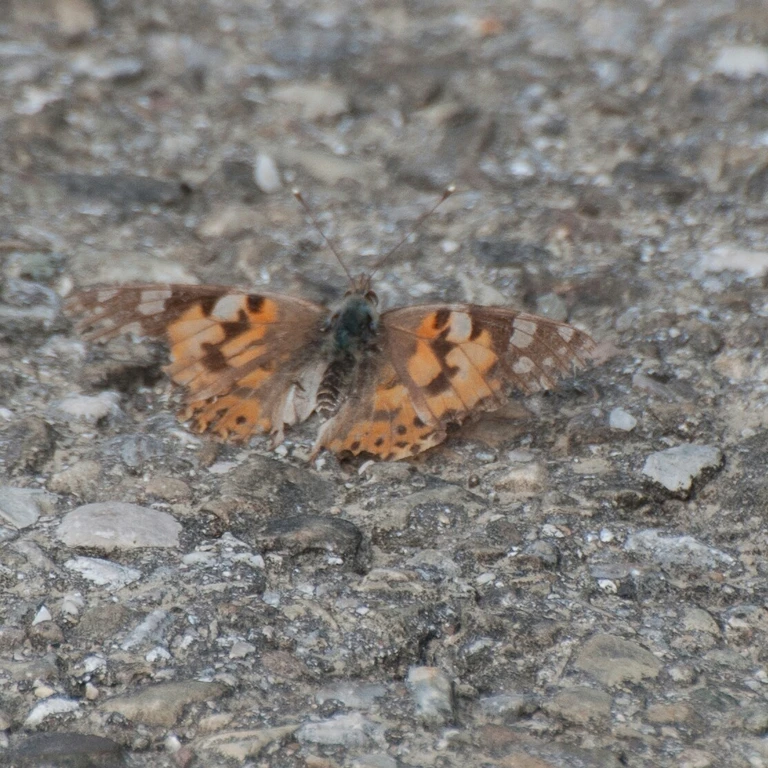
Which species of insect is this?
Vanessa cardui
